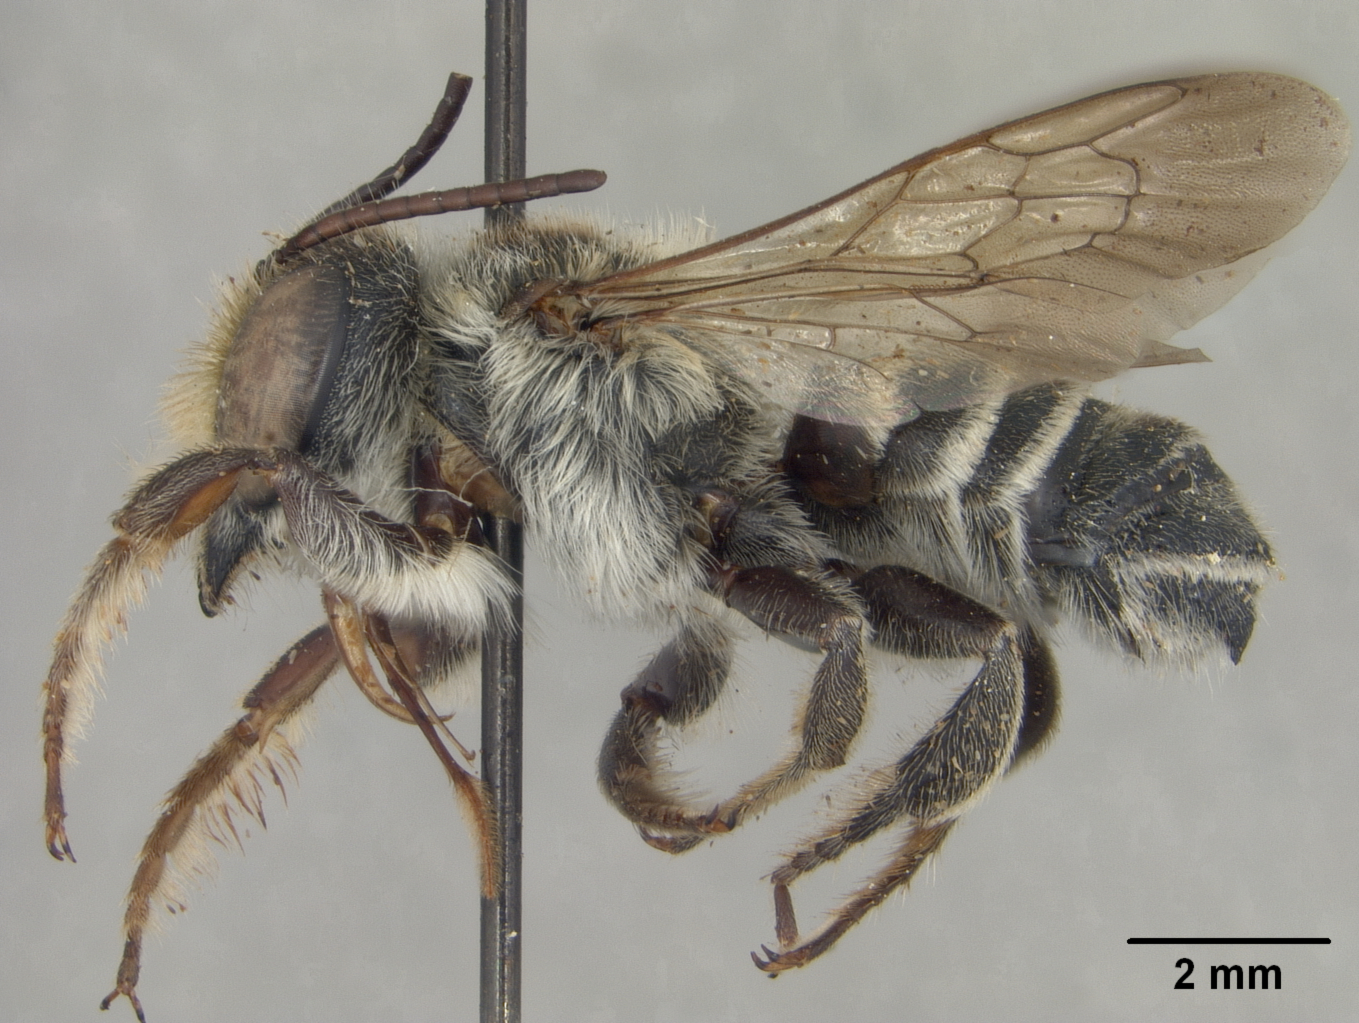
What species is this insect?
Megachile coreopsana
